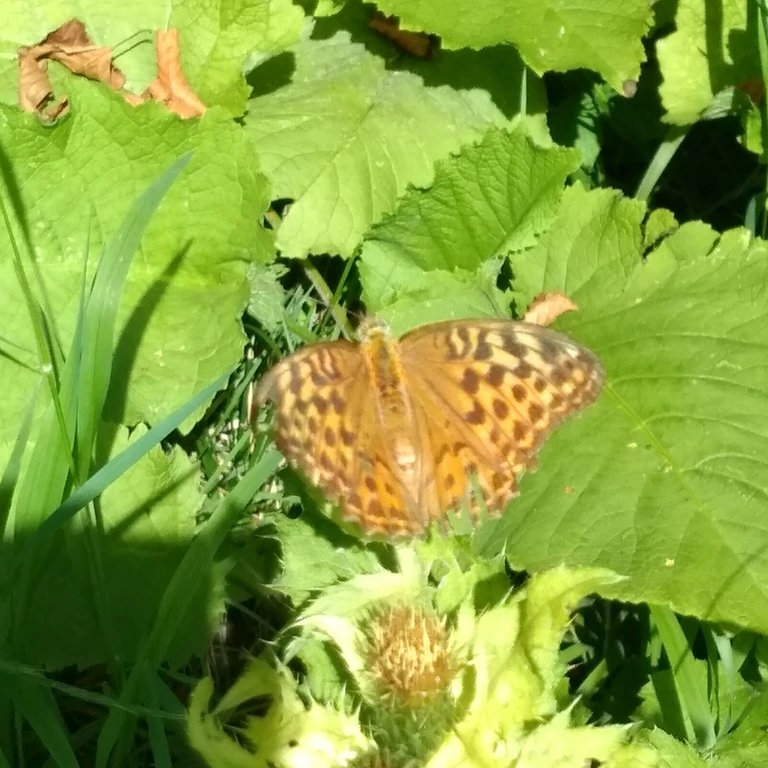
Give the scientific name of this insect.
Argynnis paphia
